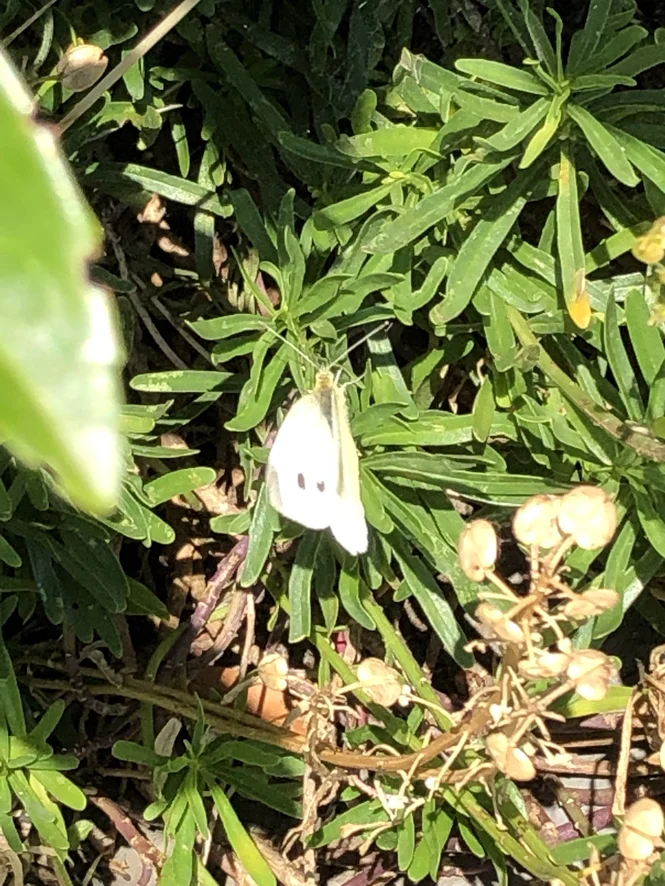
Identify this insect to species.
Pieris rapae
